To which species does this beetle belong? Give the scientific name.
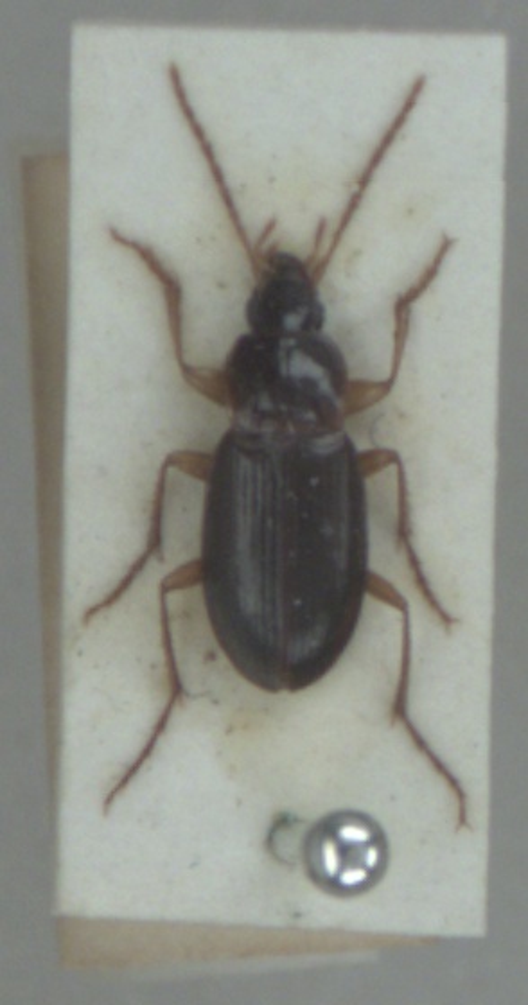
Calathus micropterus
